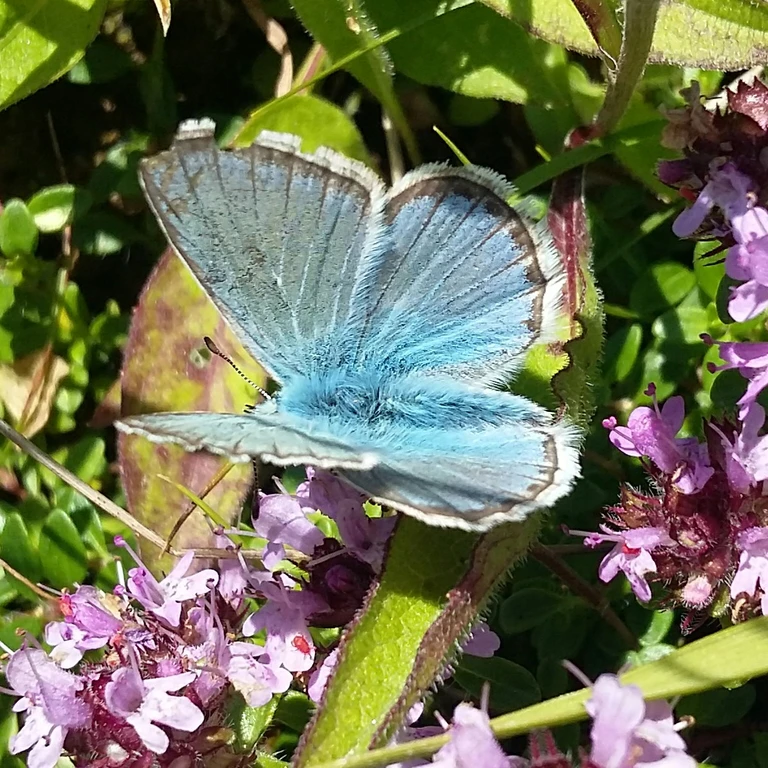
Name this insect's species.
Polyommatus eros
